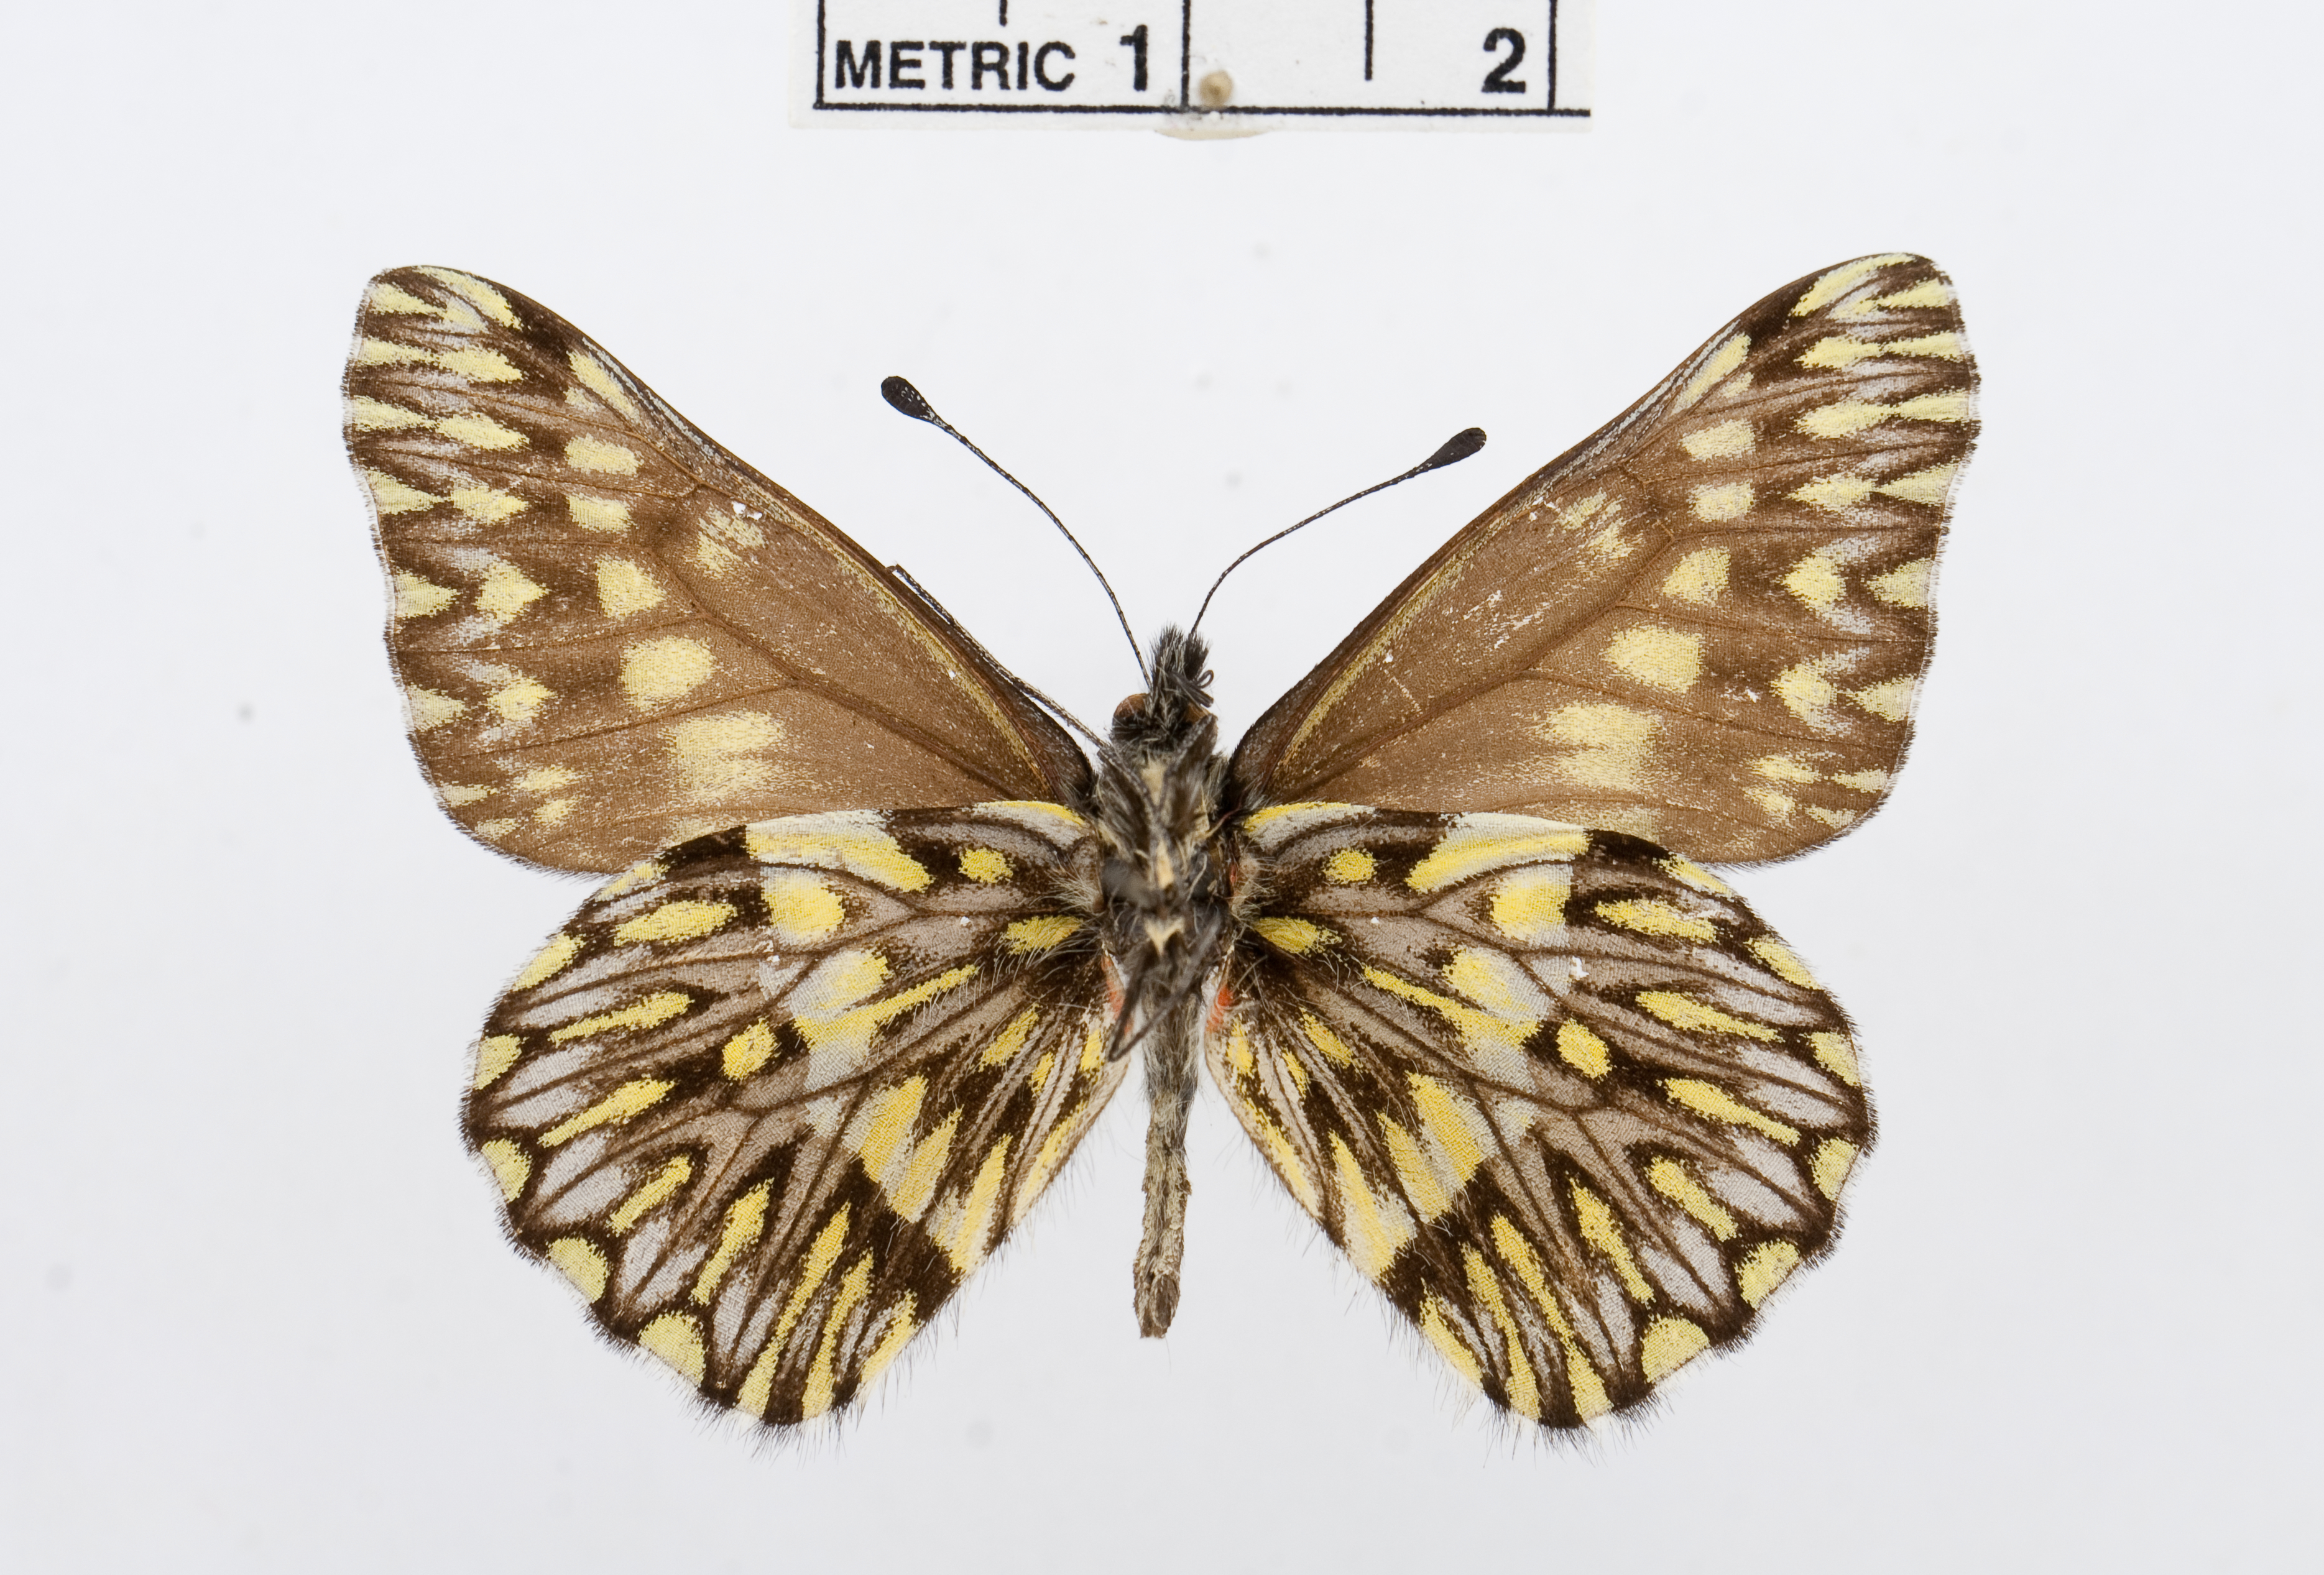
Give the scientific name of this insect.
Catasticta semiramis
